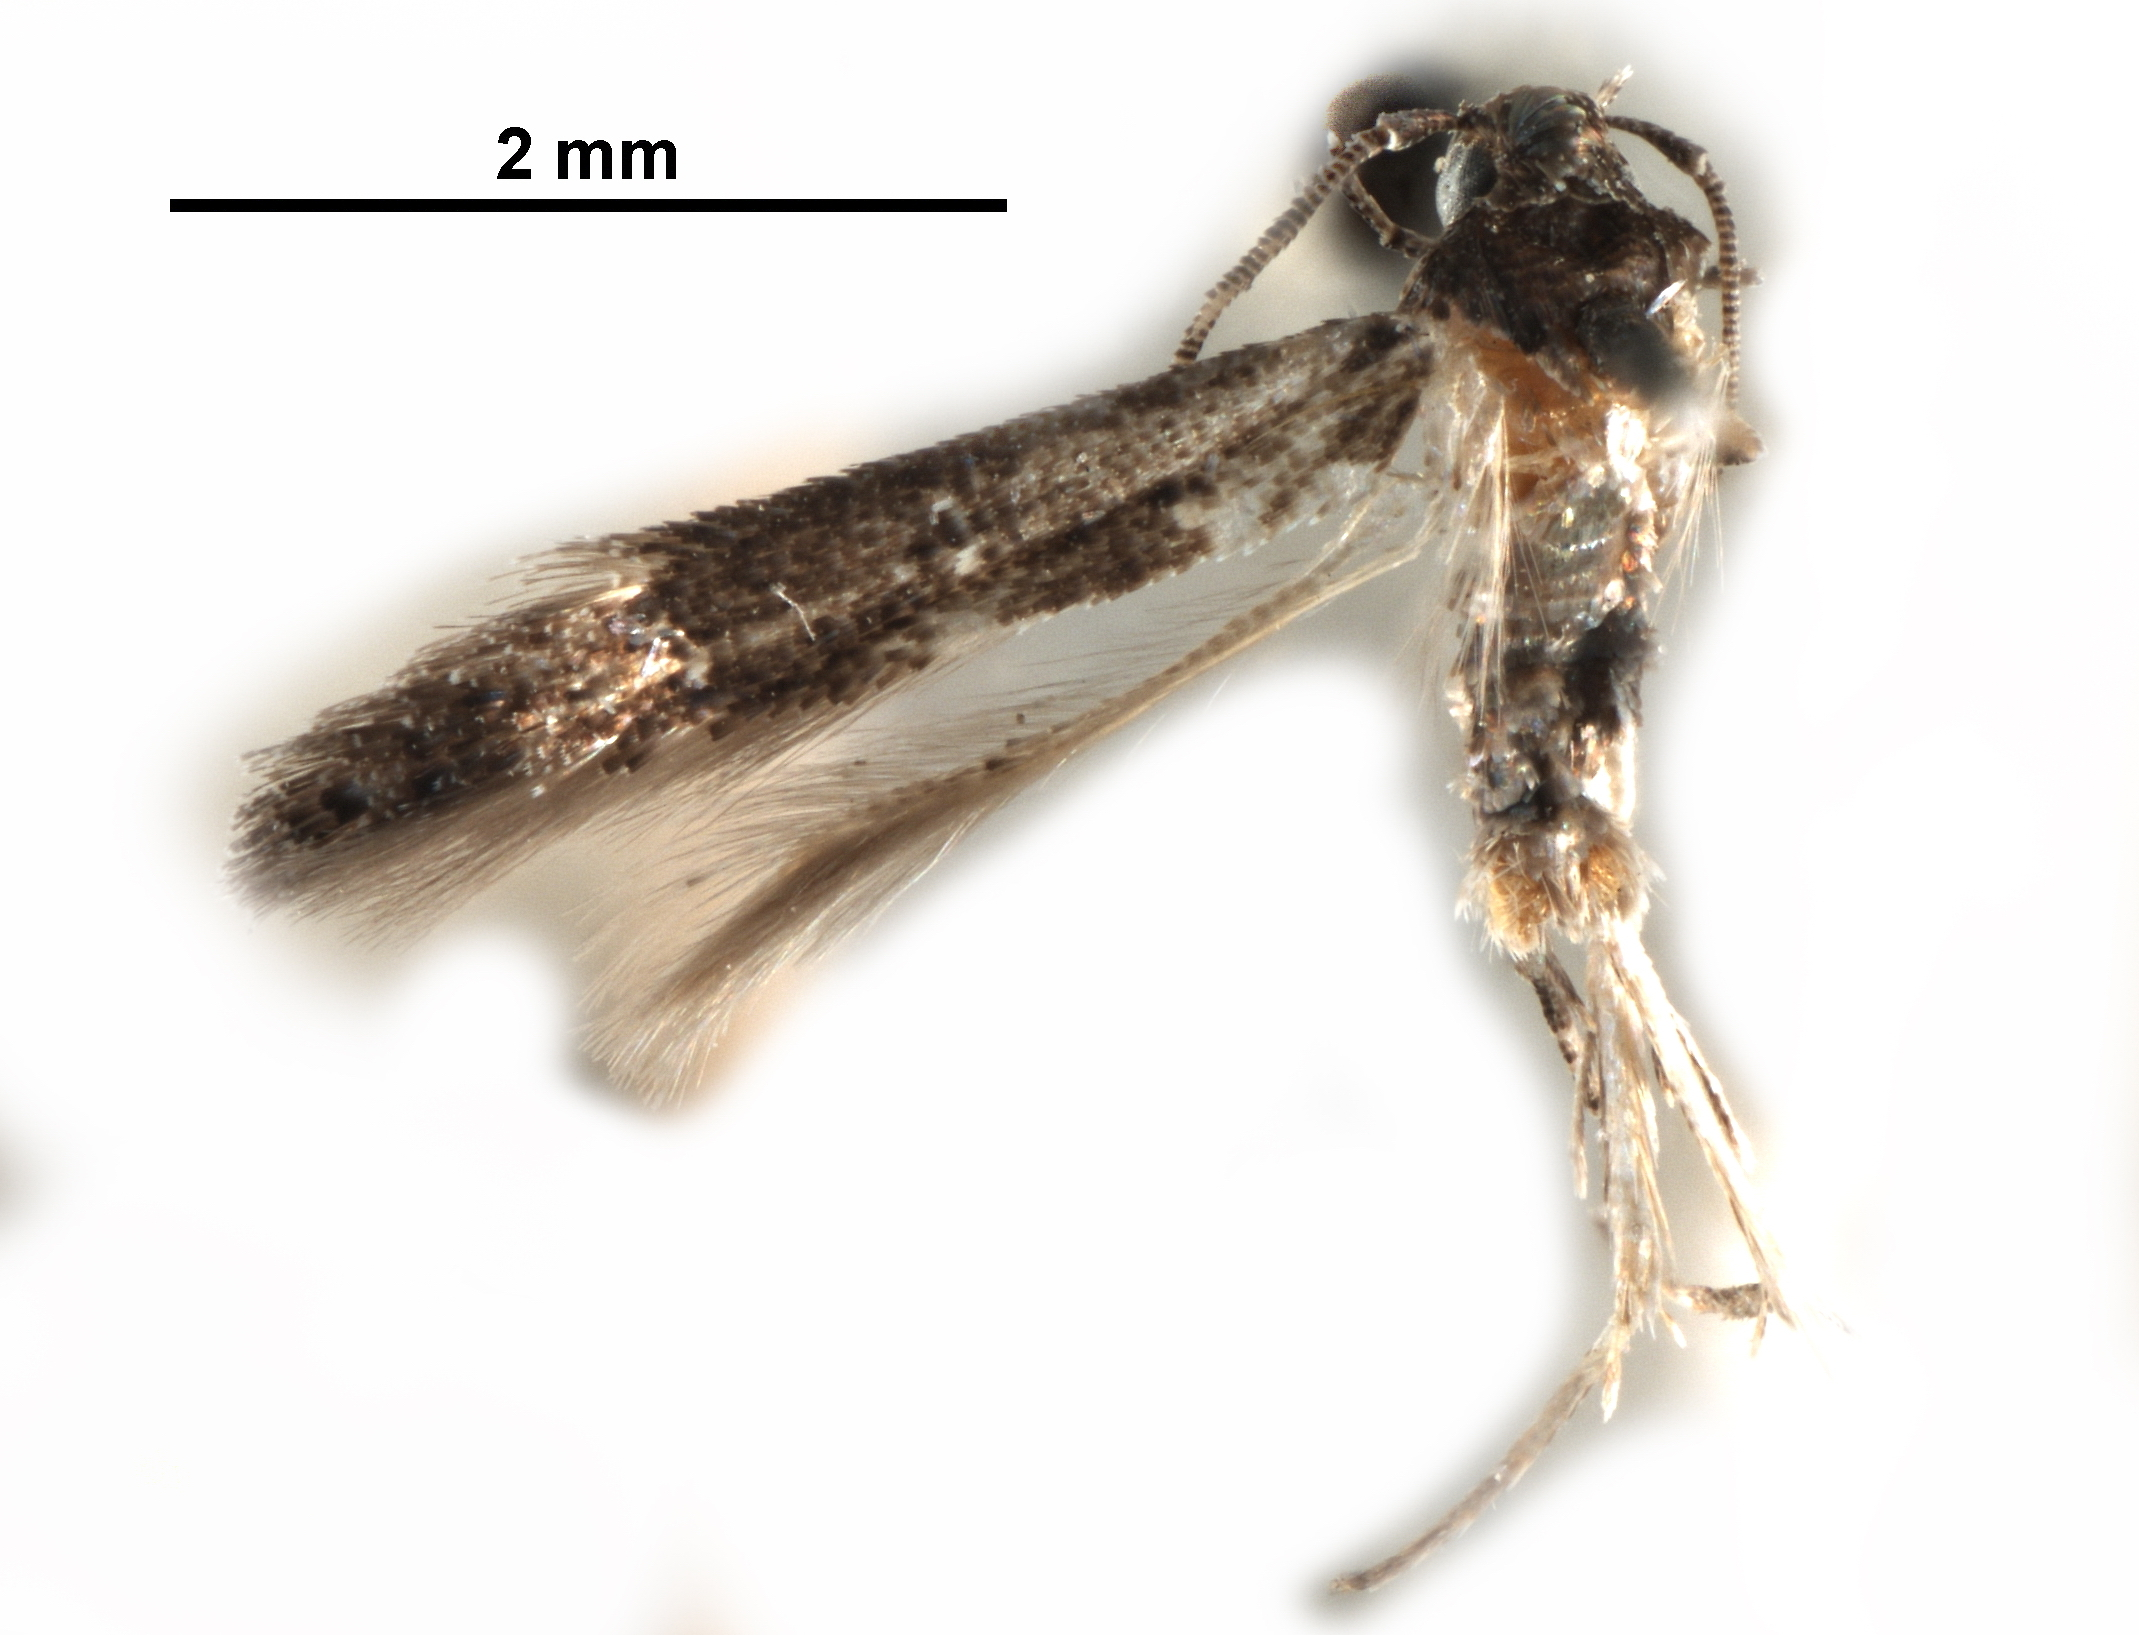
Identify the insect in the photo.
Stilbosis victor
